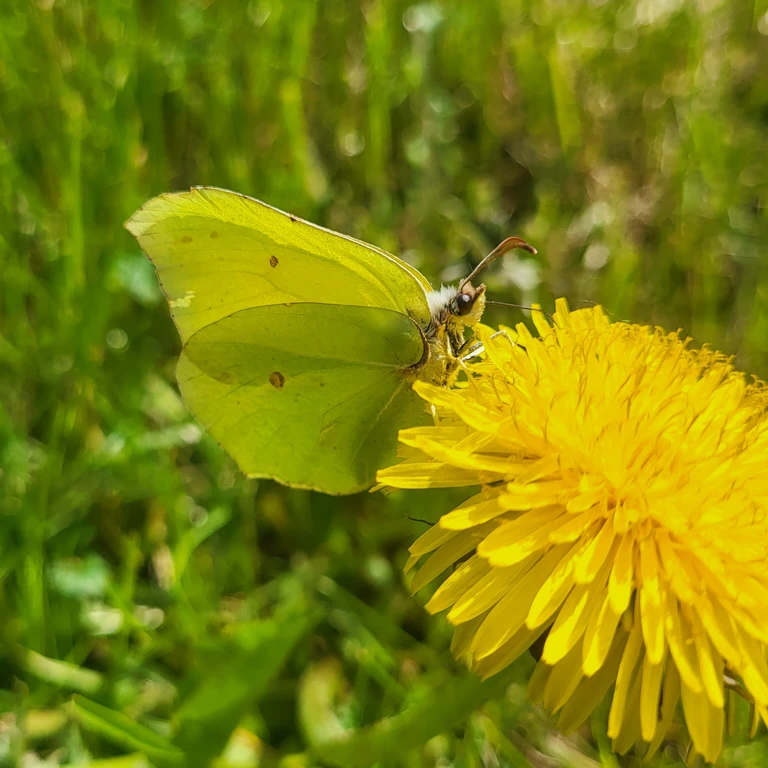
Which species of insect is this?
Gonepteryx rhamni
